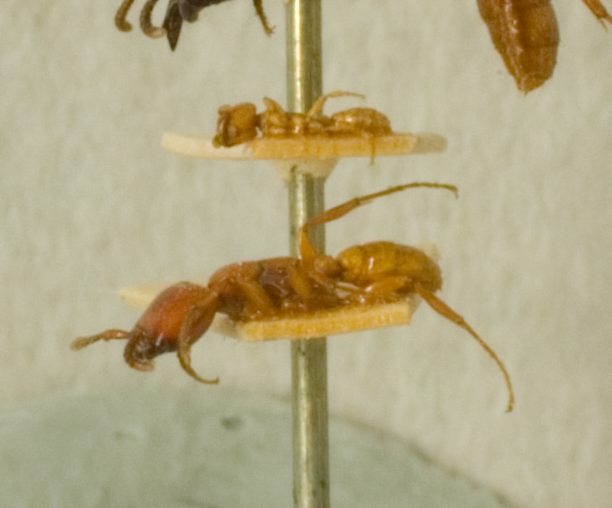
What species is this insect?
Dorylus brevipennis
